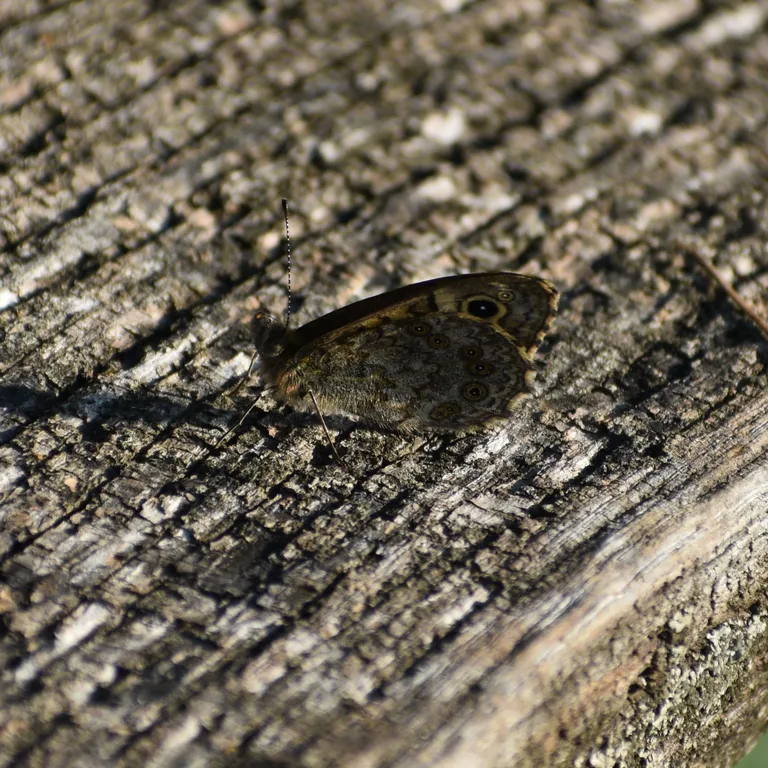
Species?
Lasiommata megera (also Pararge megera)
